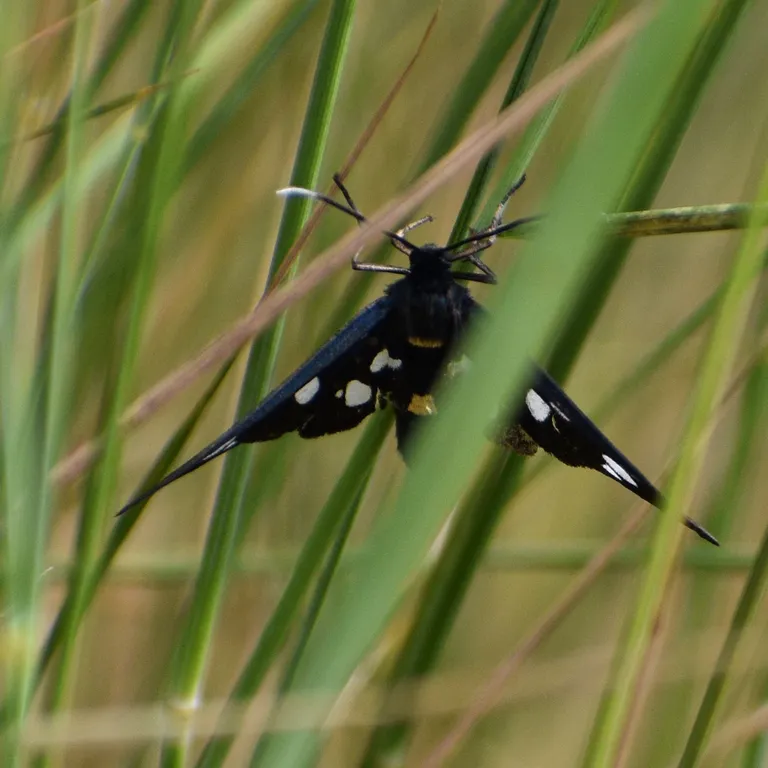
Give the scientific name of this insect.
Amata phegea
